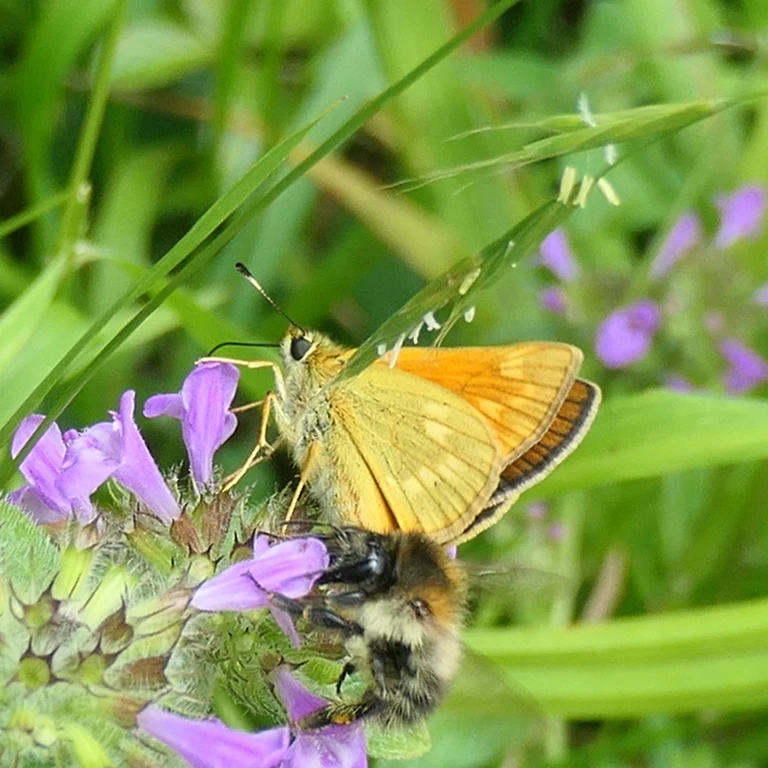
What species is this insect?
Ochlodes sylvanus (also Ochlodes venata)
